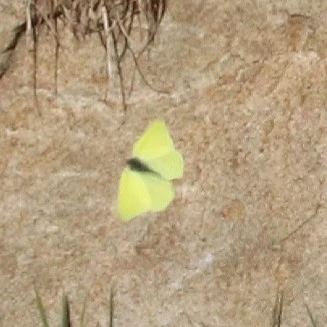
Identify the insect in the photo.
Gonepteryx rhamni
